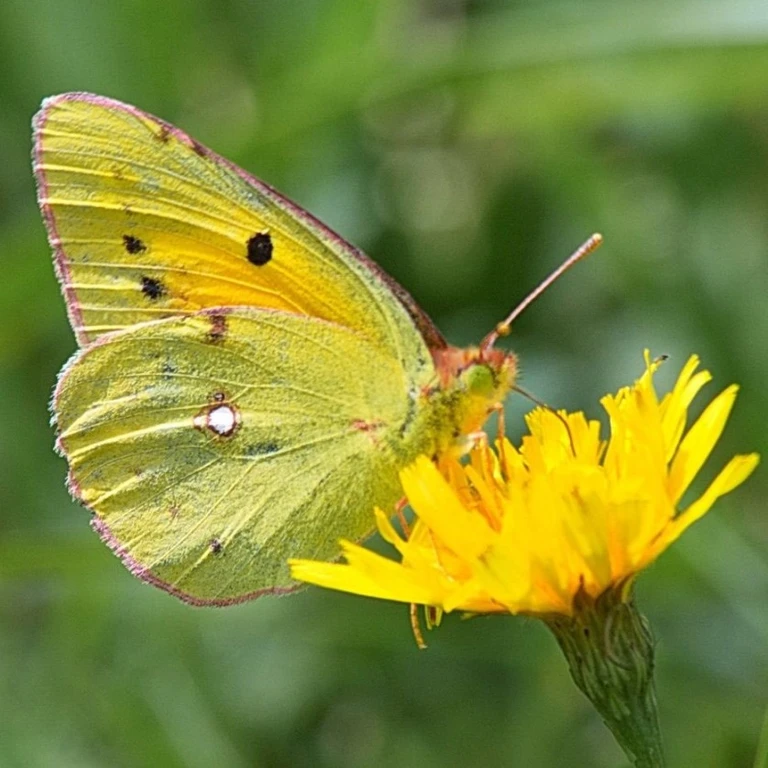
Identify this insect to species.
Colias croceus
